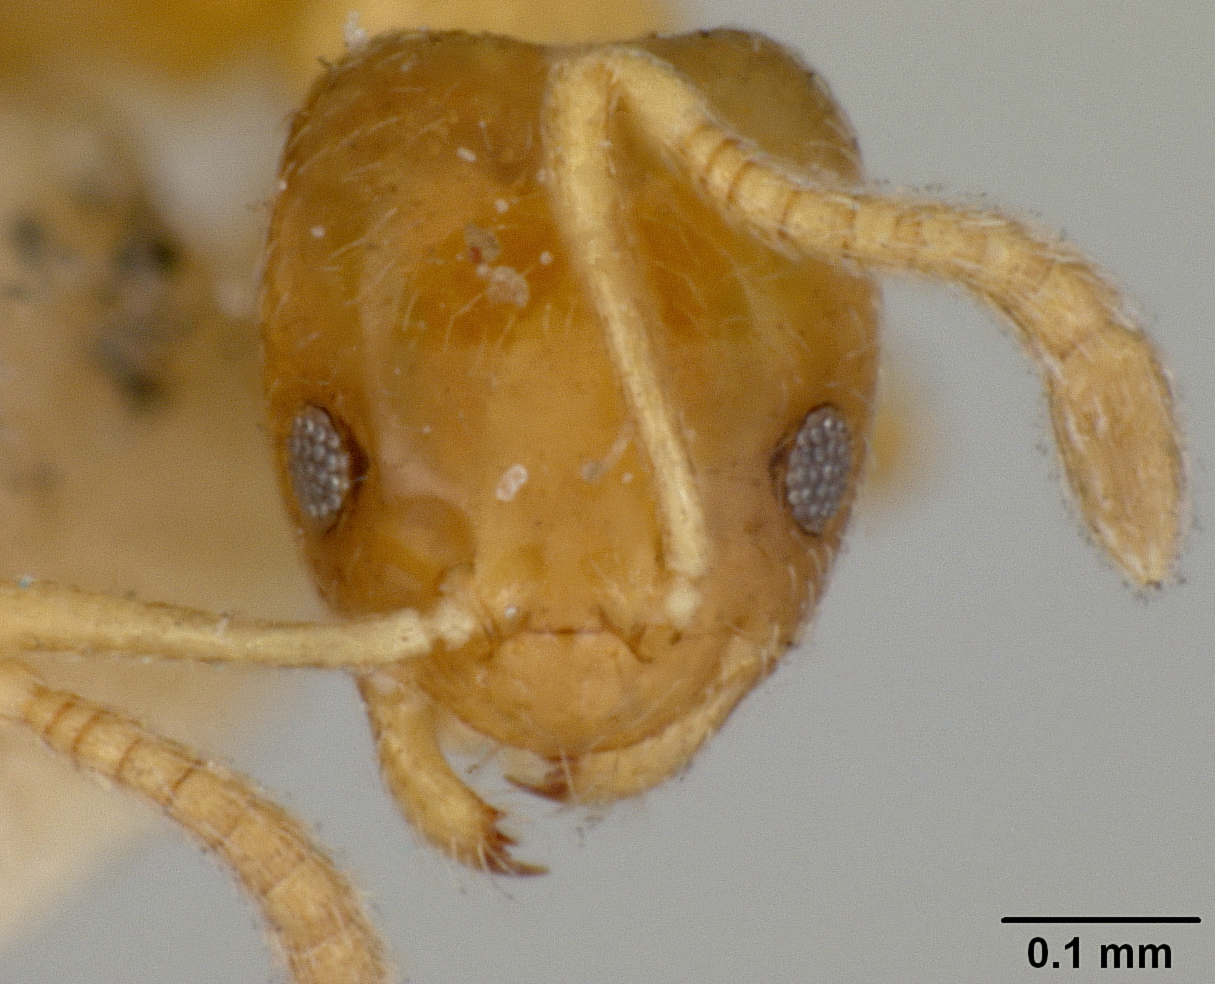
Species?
Plagiolepis exigua
